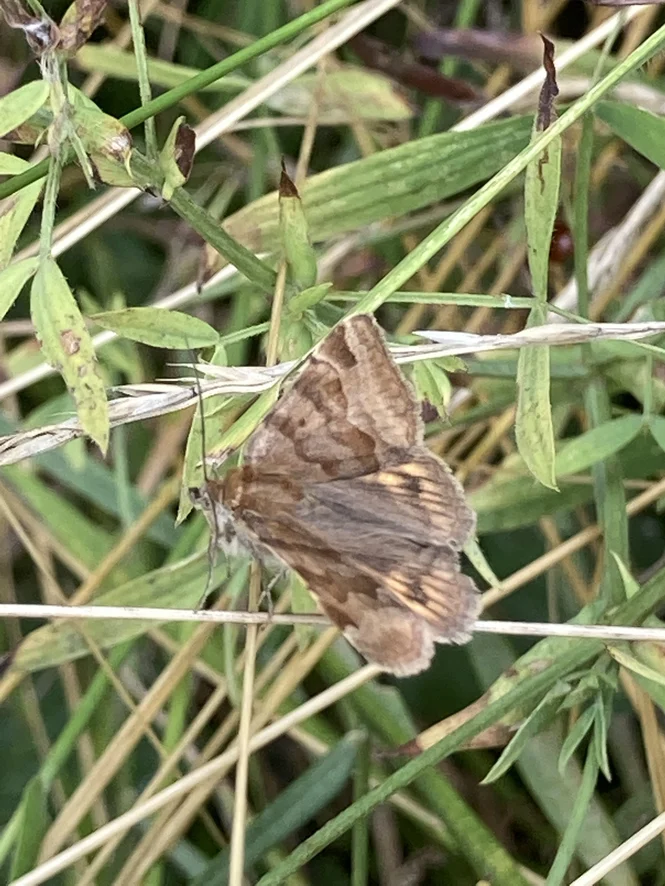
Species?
Euclidia glyphica
